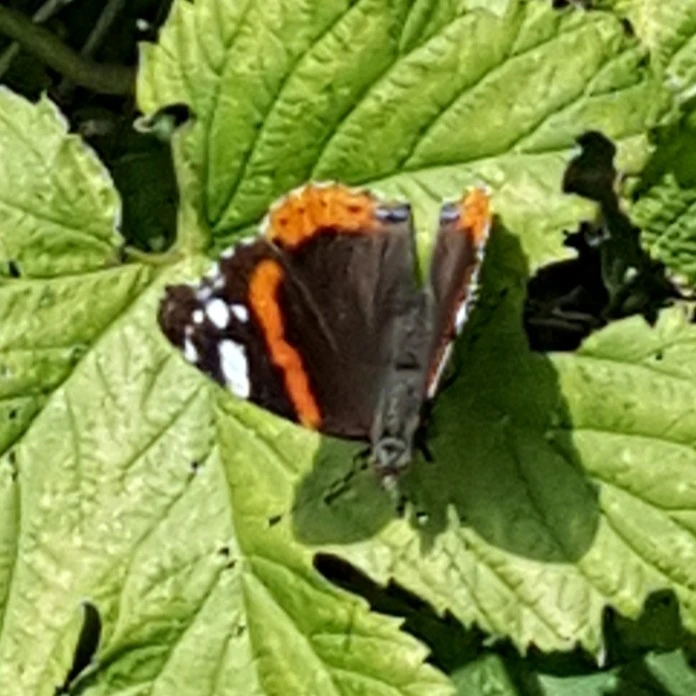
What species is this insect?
Vanessa atalanta
